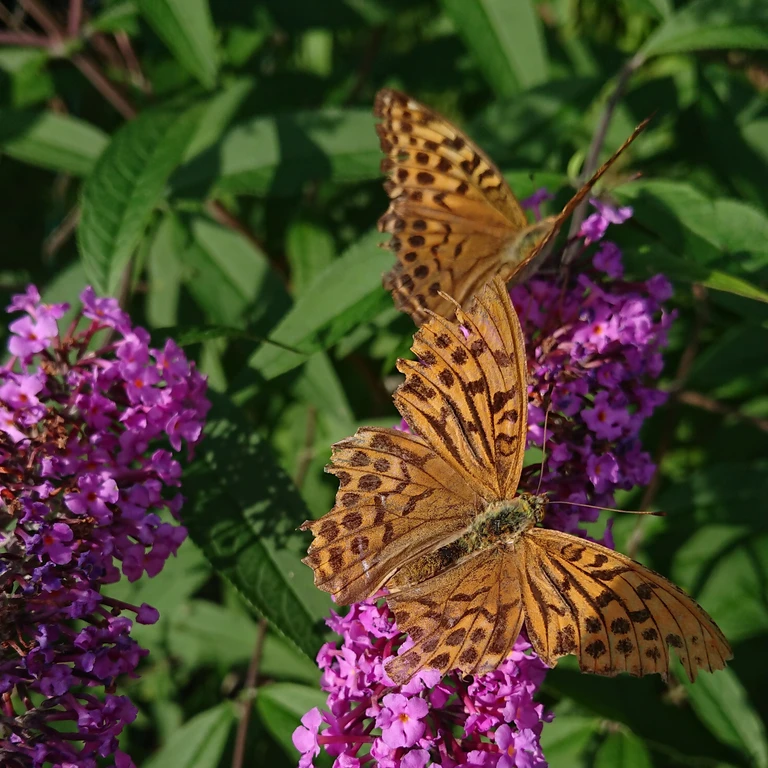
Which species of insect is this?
Argynnis paphia
